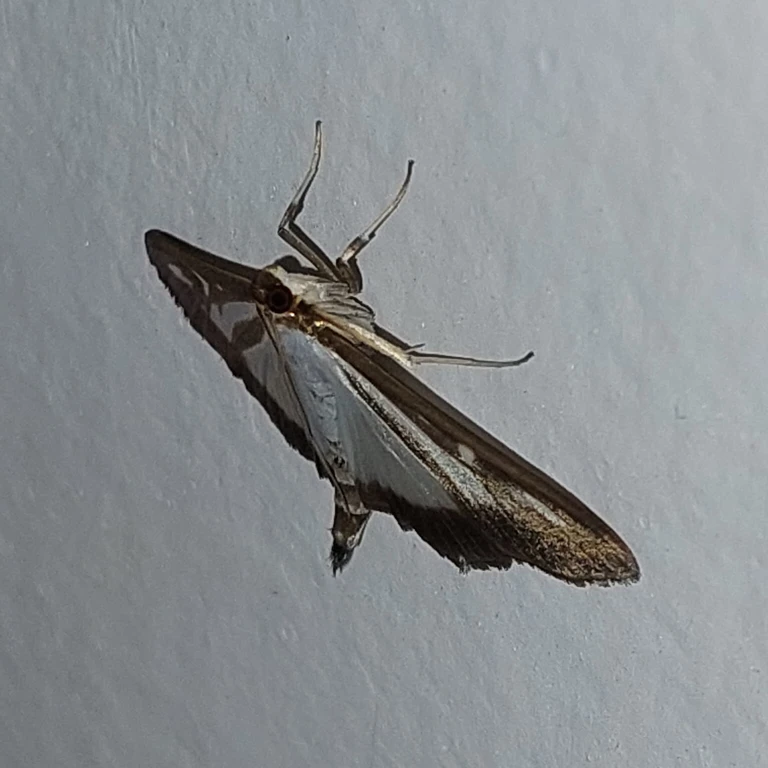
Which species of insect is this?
Cydalima perspectalis
